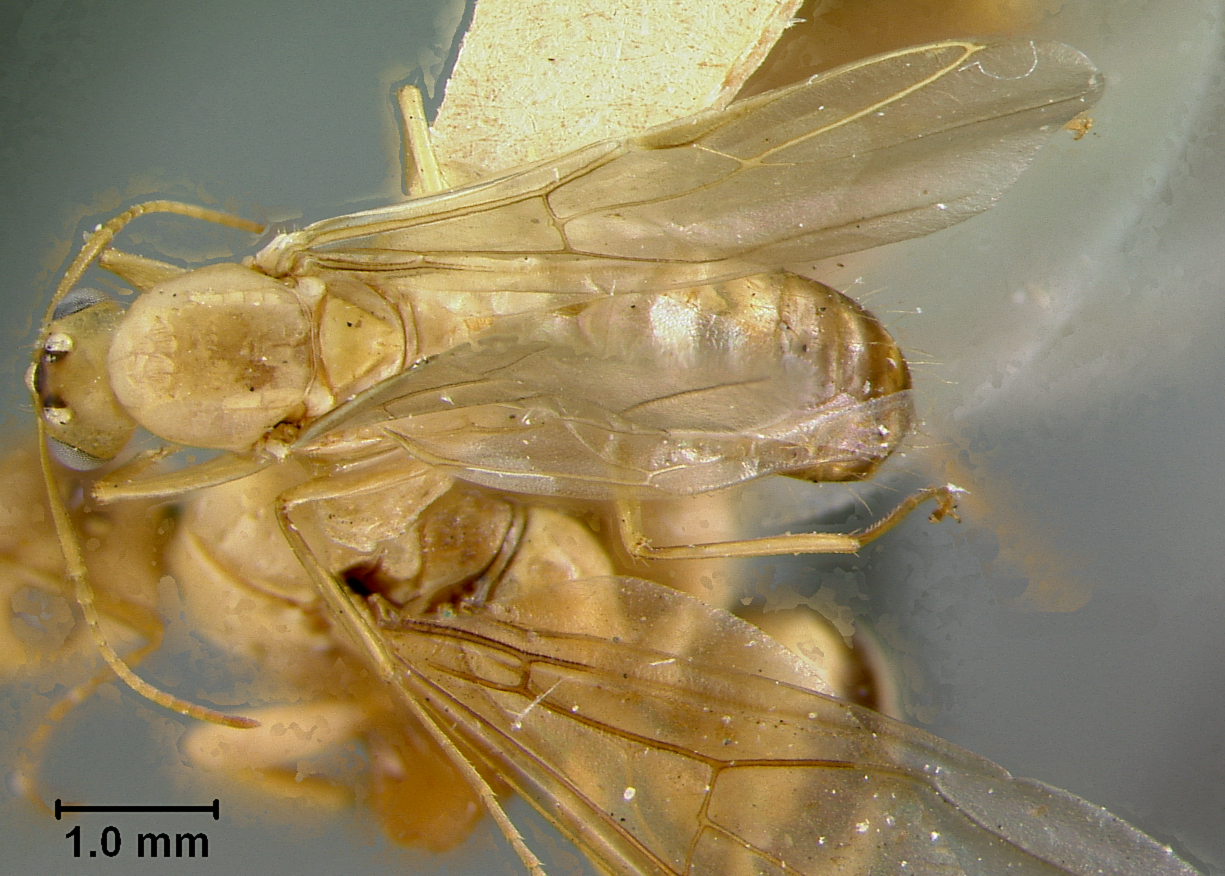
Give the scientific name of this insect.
Camponotus macilentus
